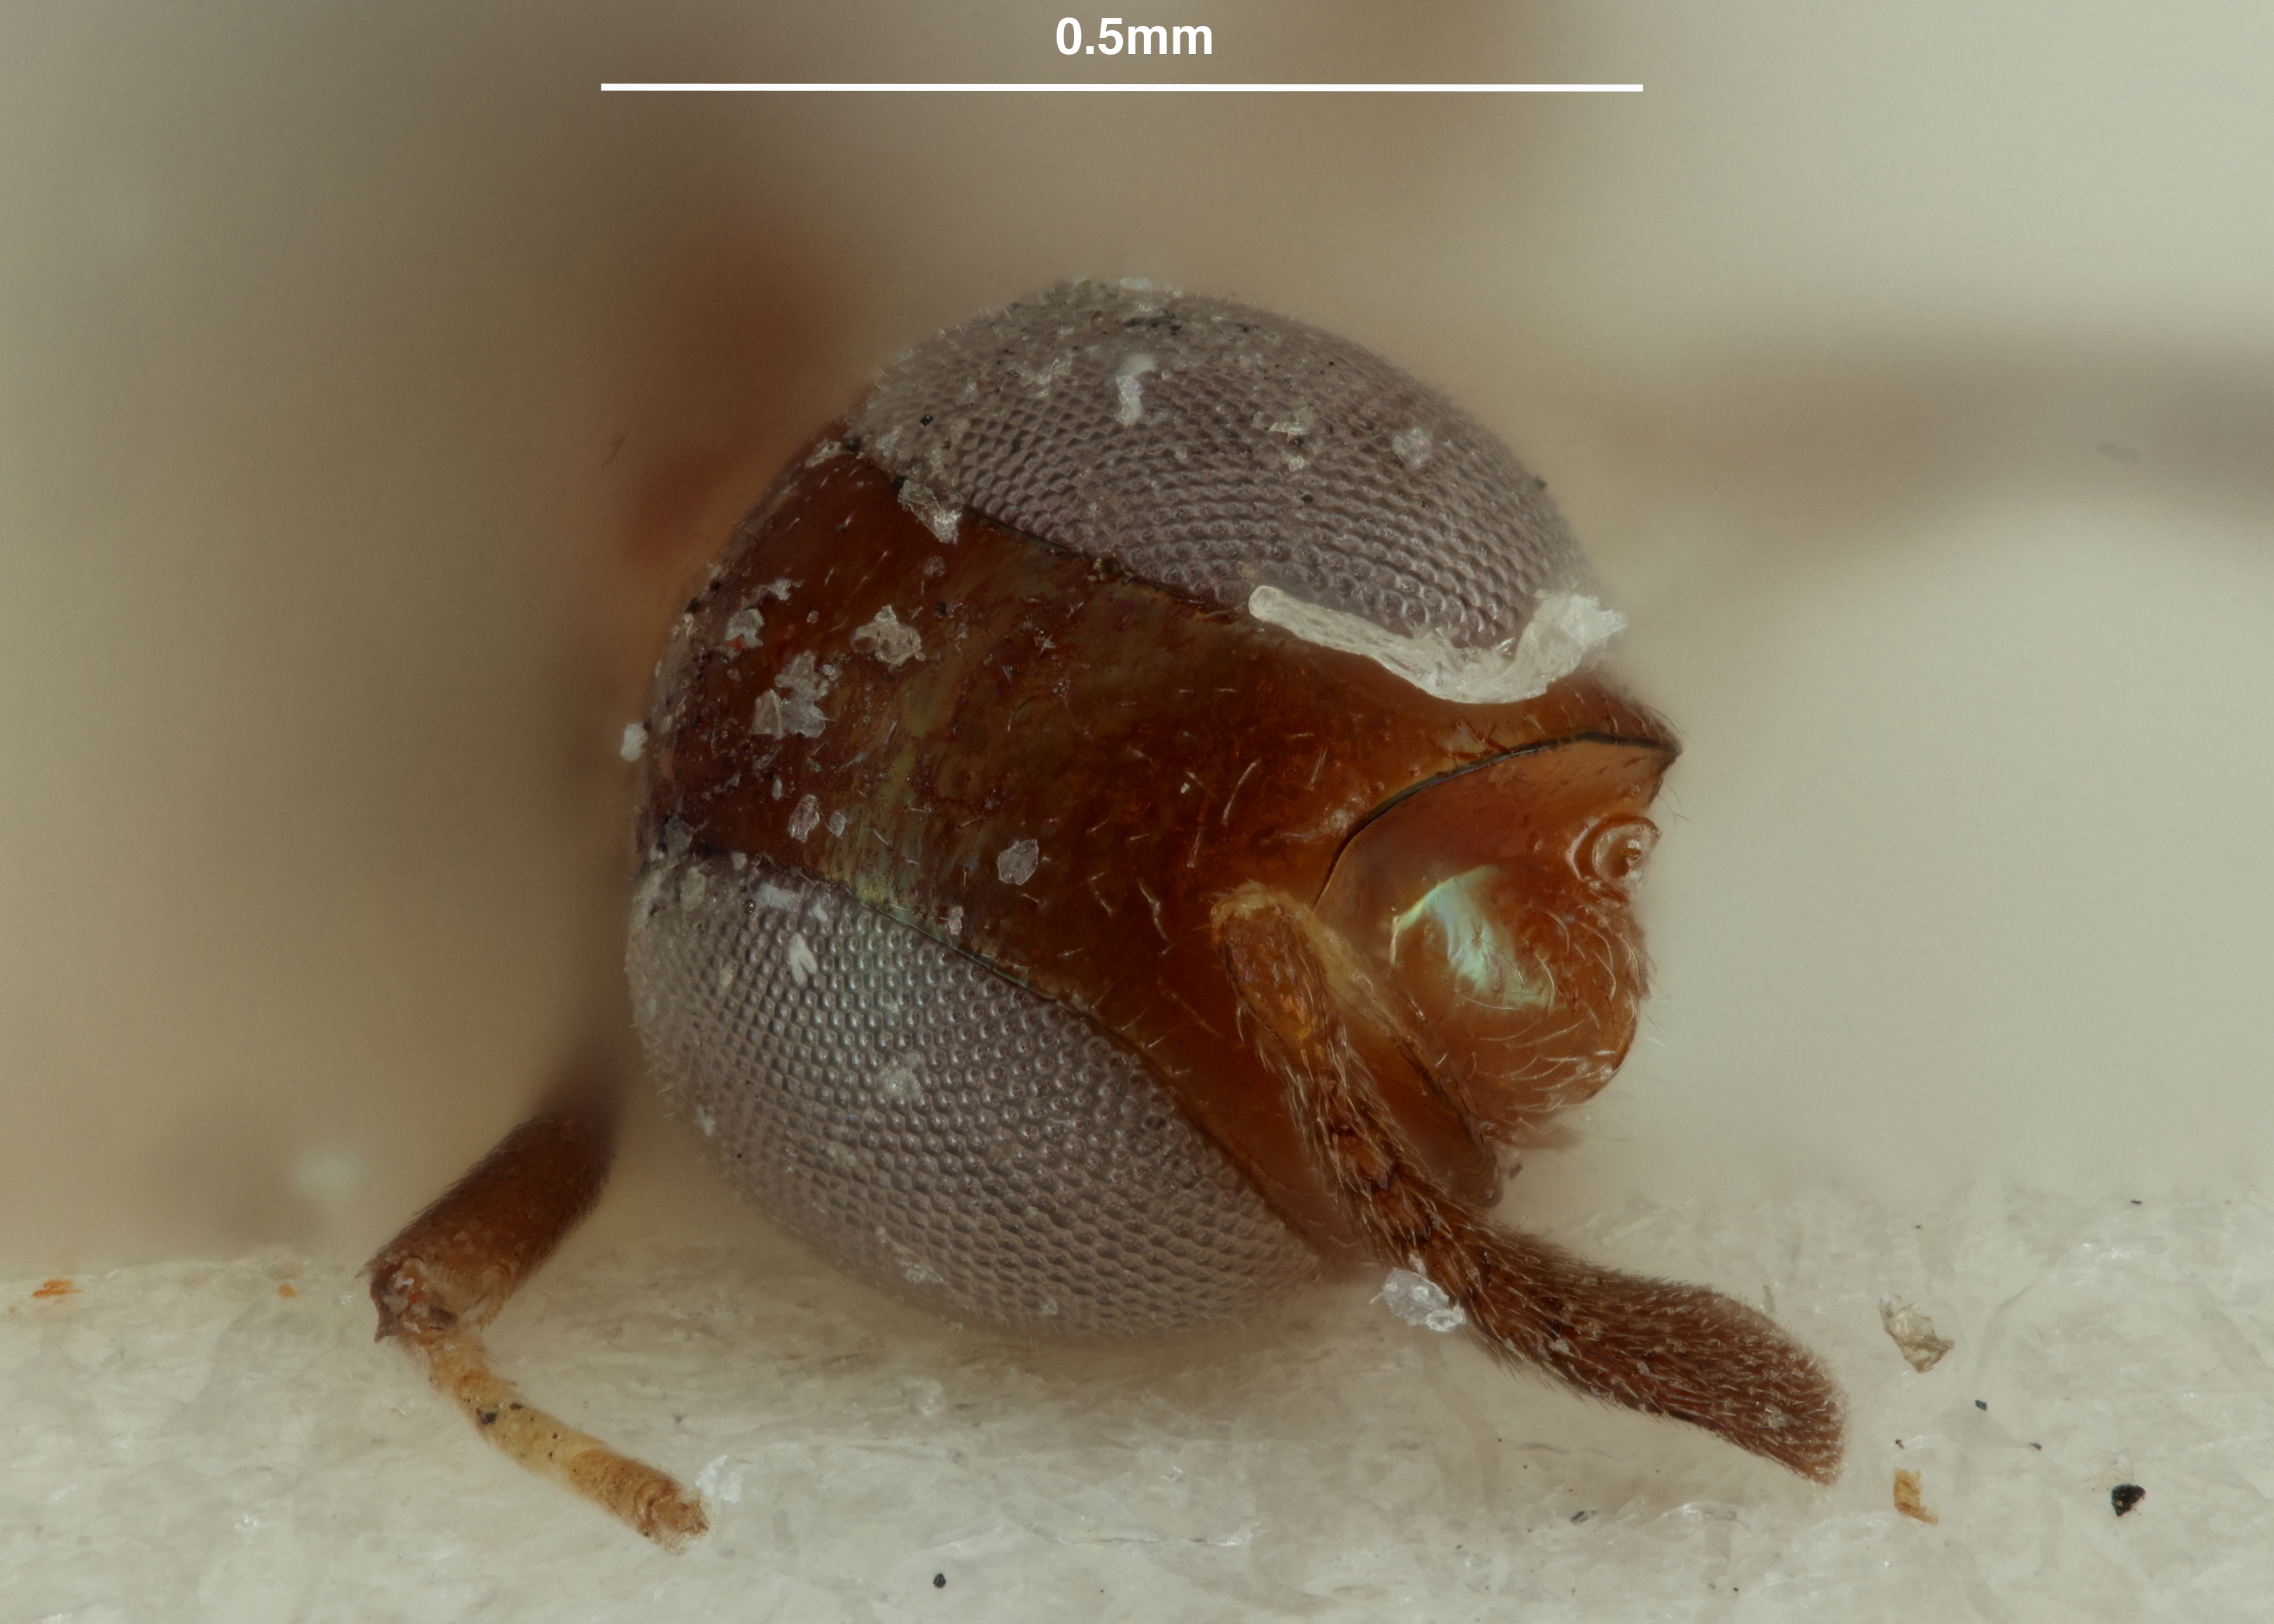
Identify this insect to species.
Phasmencyrtus elegans
